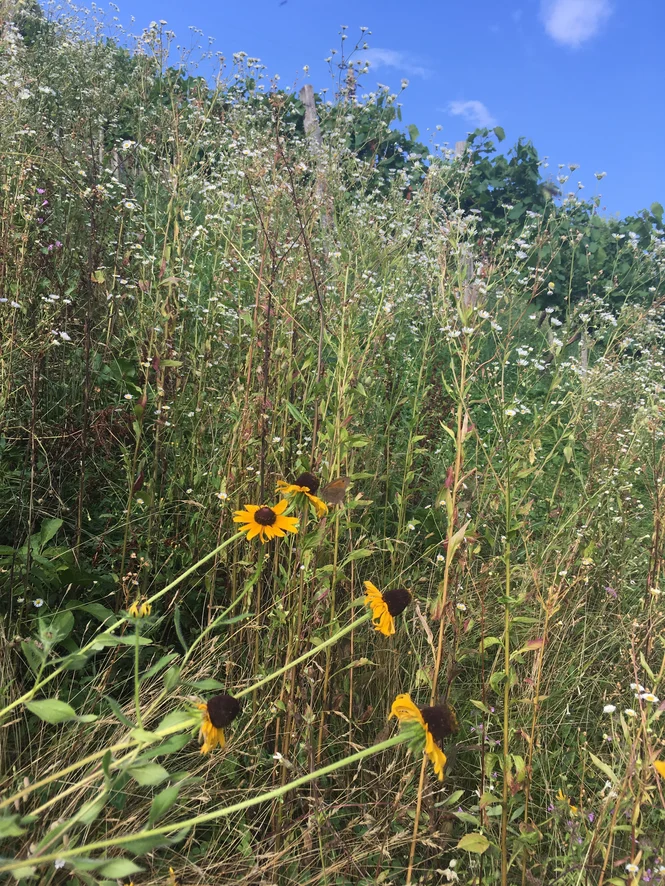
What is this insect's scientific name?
Maniola jurtina
